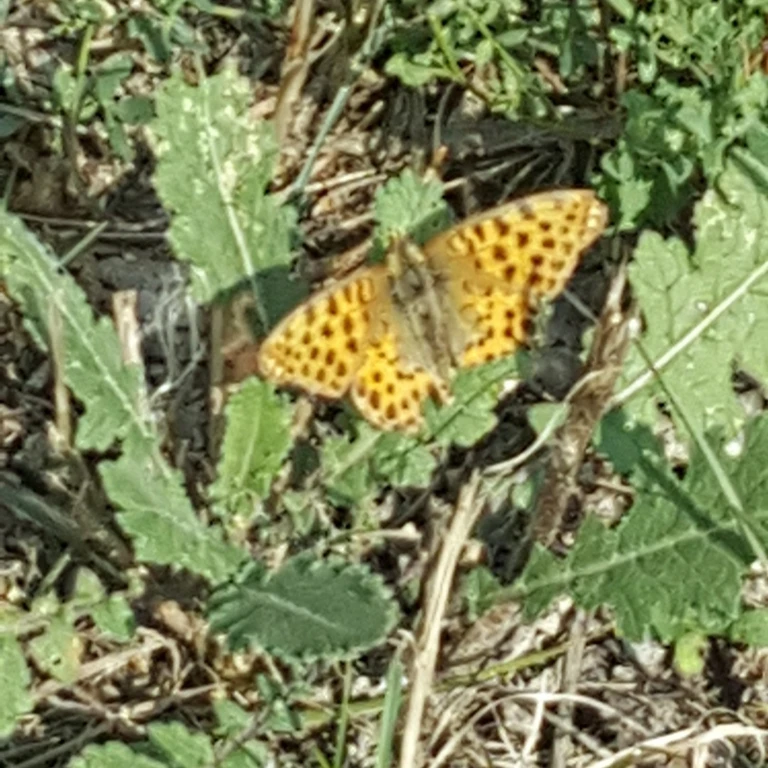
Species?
Issoria lathonia
